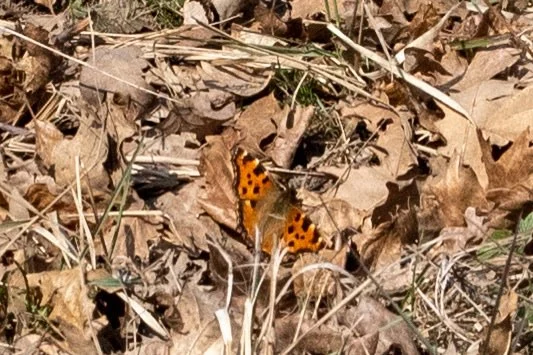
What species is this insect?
Nymphalis polychloros
